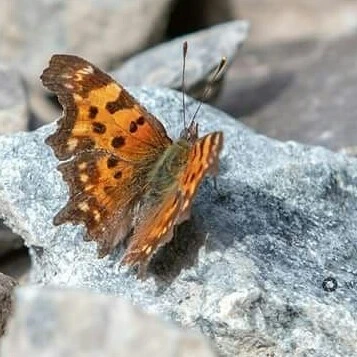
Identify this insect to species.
Polygonia c-album
